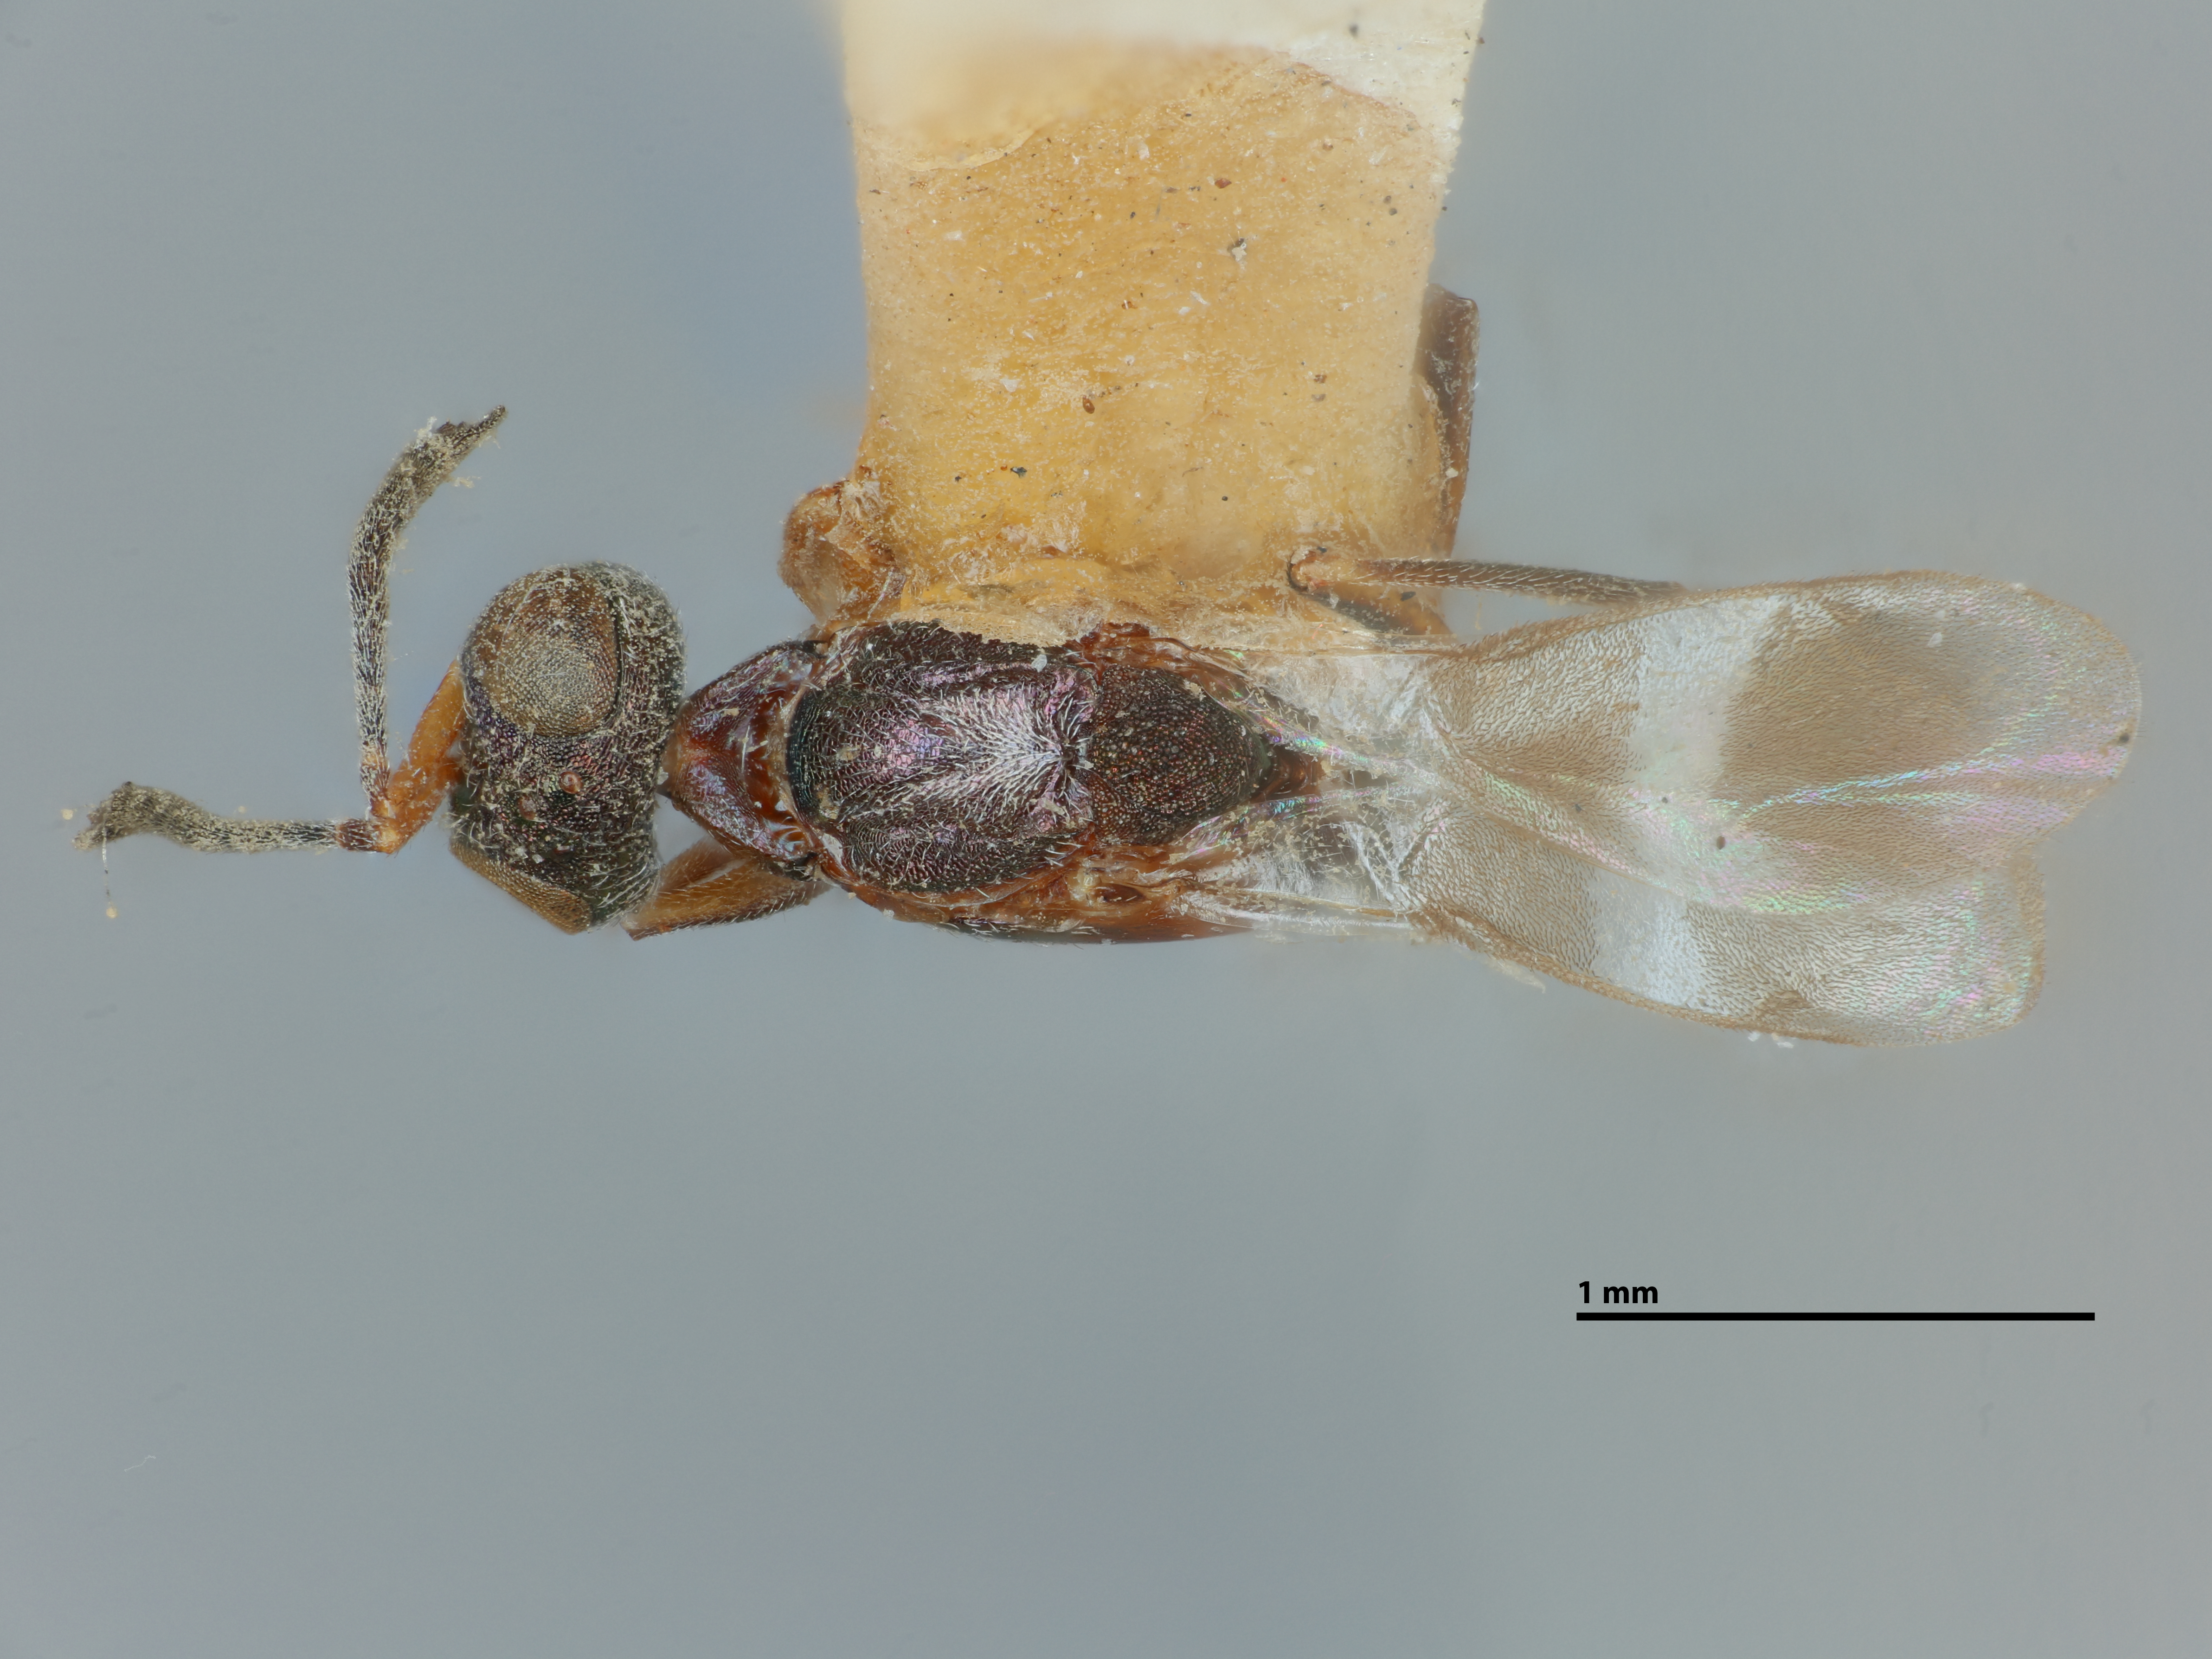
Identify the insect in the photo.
Eupelmus mantis
